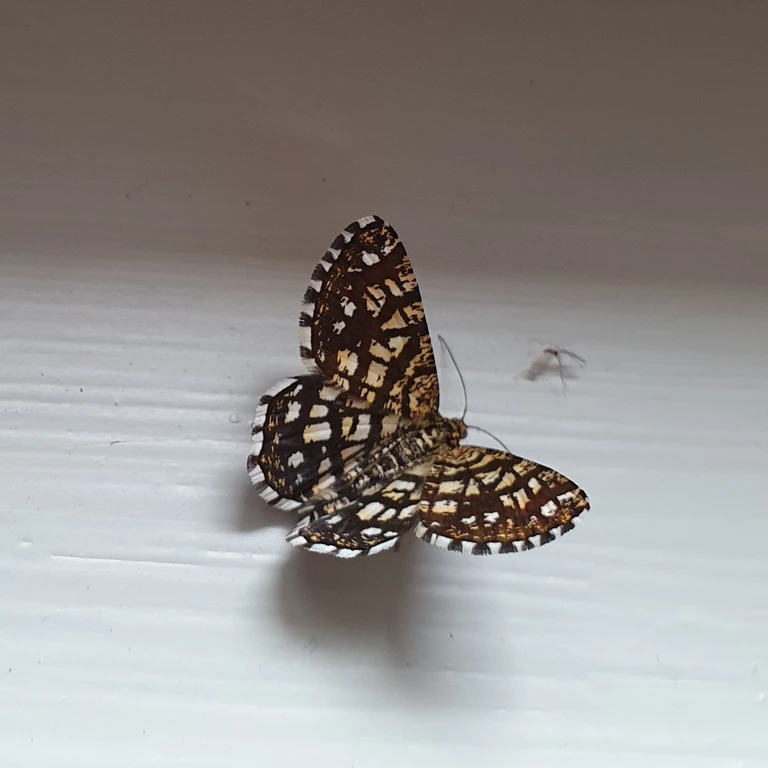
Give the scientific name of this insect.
Chiasmia clathrata
